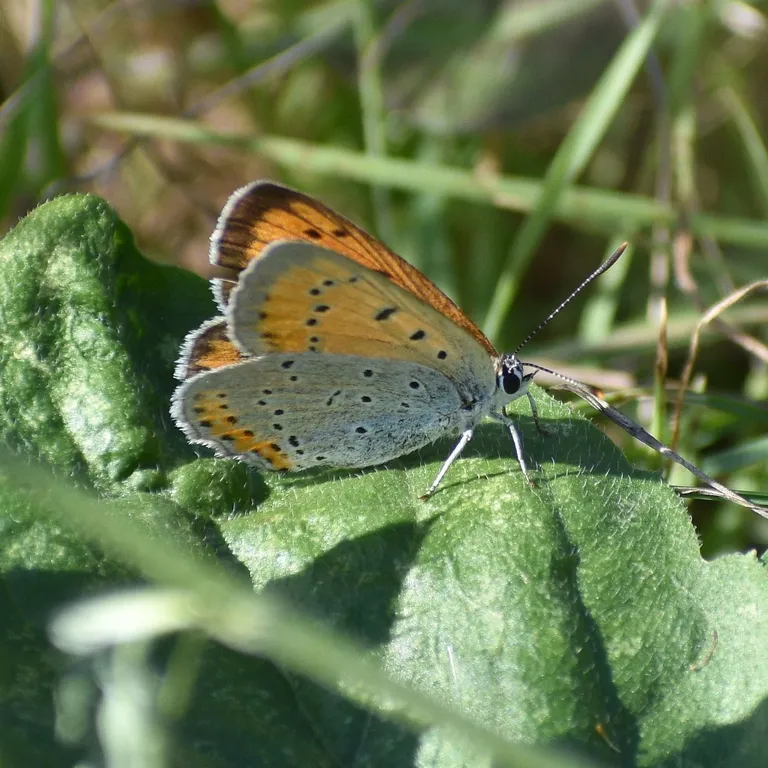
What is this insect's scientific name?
Lycaena dispar
